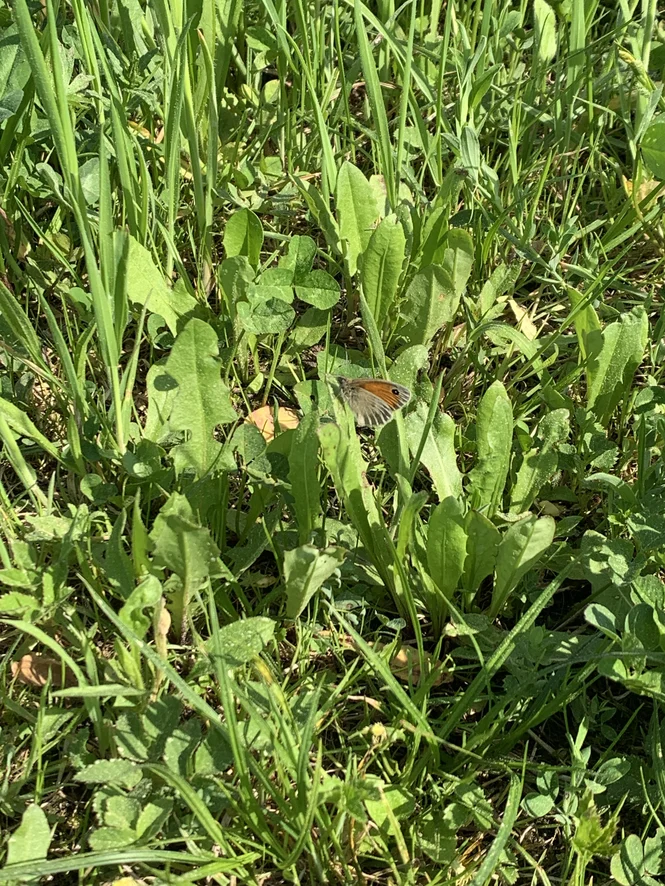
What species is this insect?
Coenonympha pamphilus
